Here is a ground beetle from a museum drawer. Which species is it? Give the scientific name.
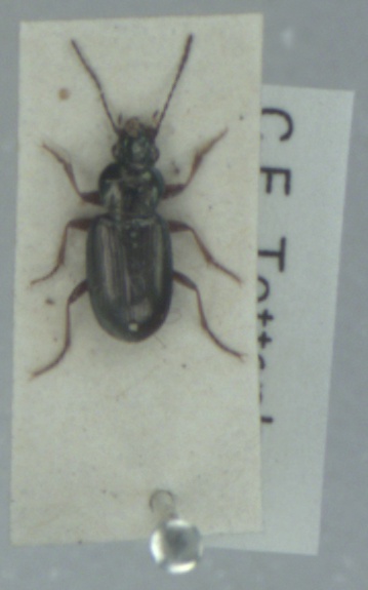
Pogonus chalceus
